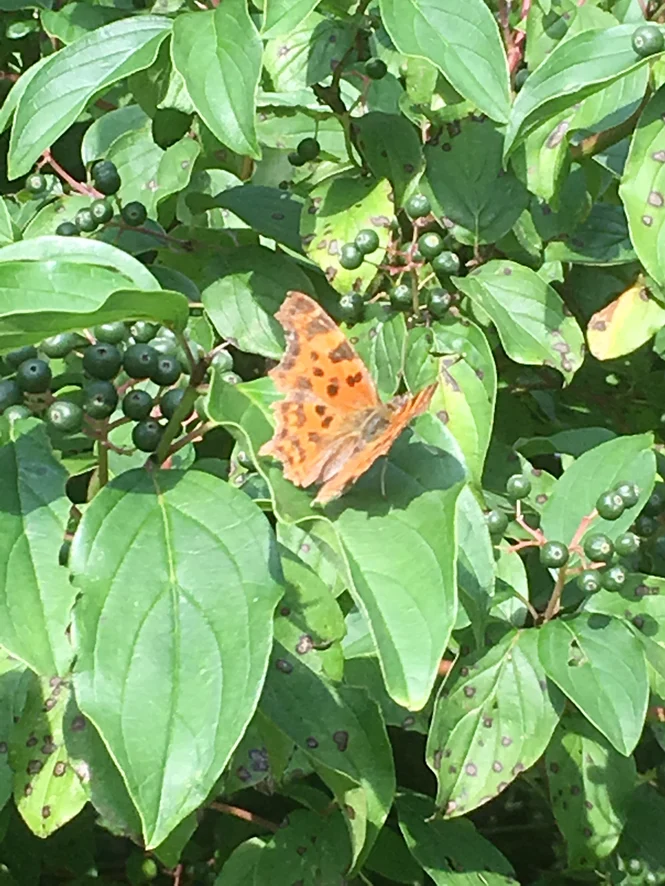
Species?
Polygonia c-album
